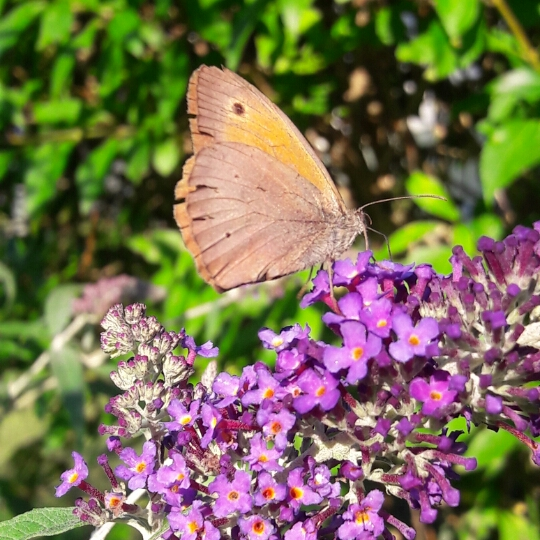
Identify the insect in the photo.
Maniola jurtina
